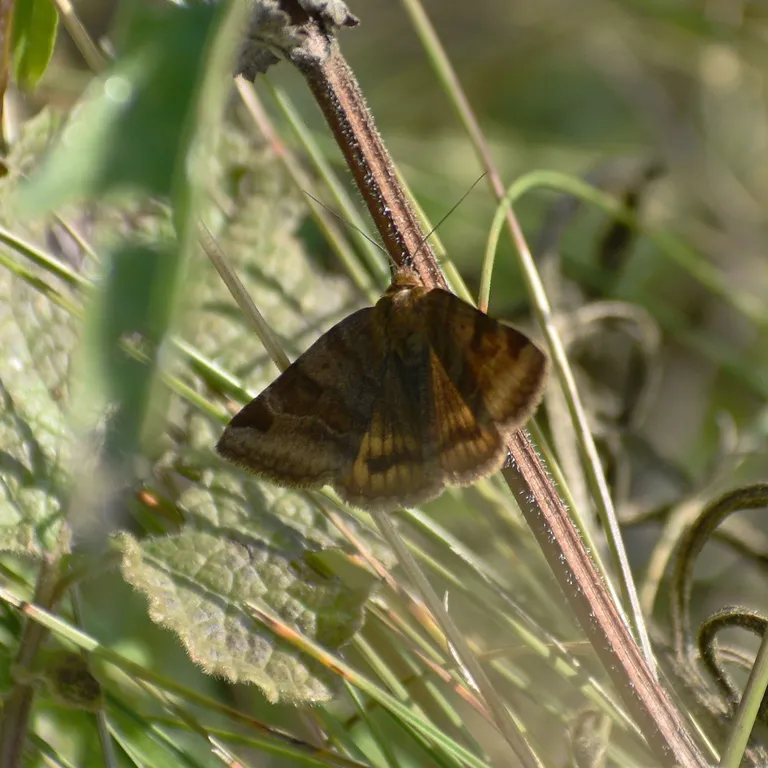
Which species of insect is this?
Euclidia glyphica
